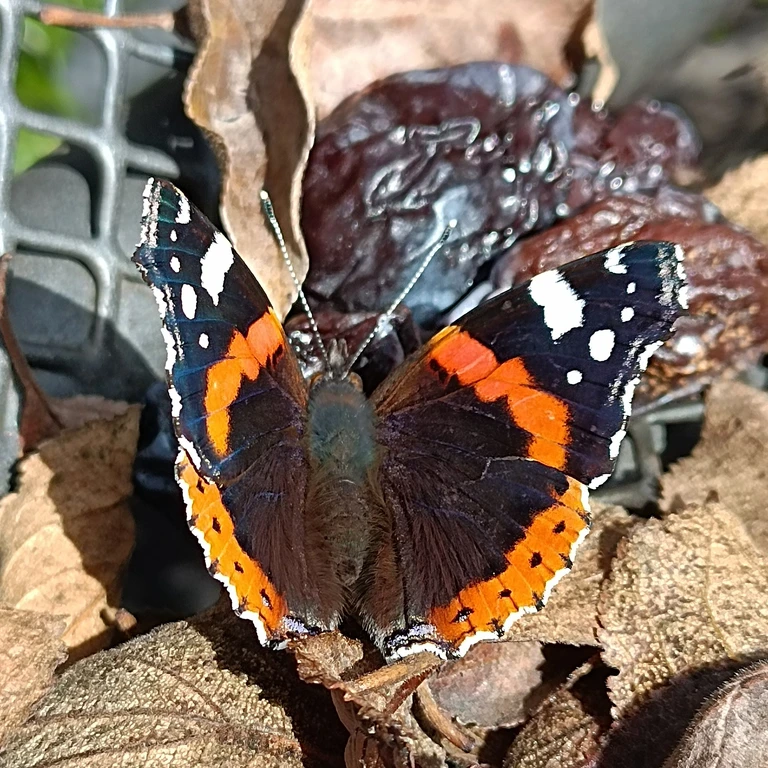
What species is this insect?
Vanessa atalanta
